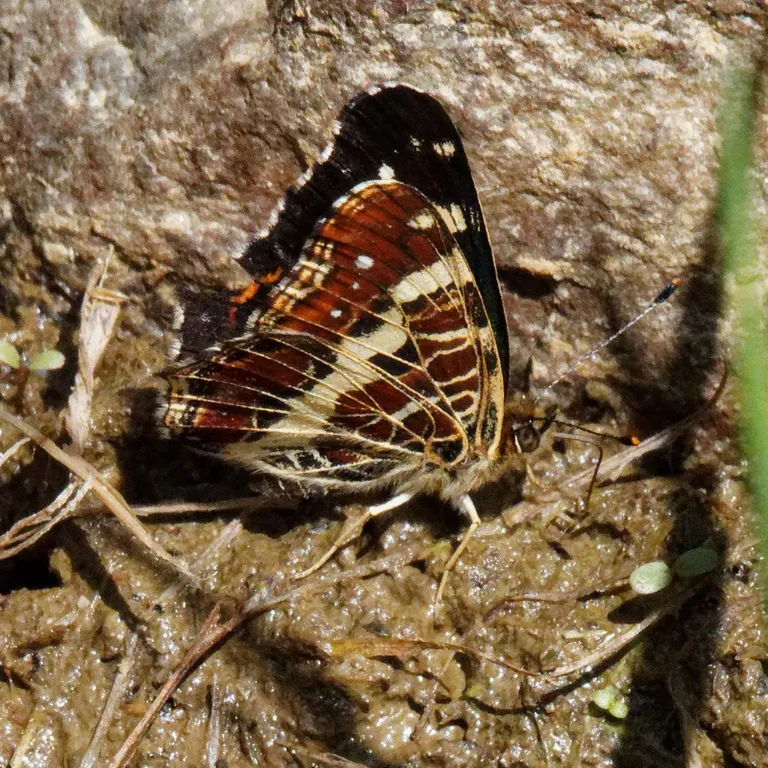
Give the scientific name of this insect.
Araschnia levana
